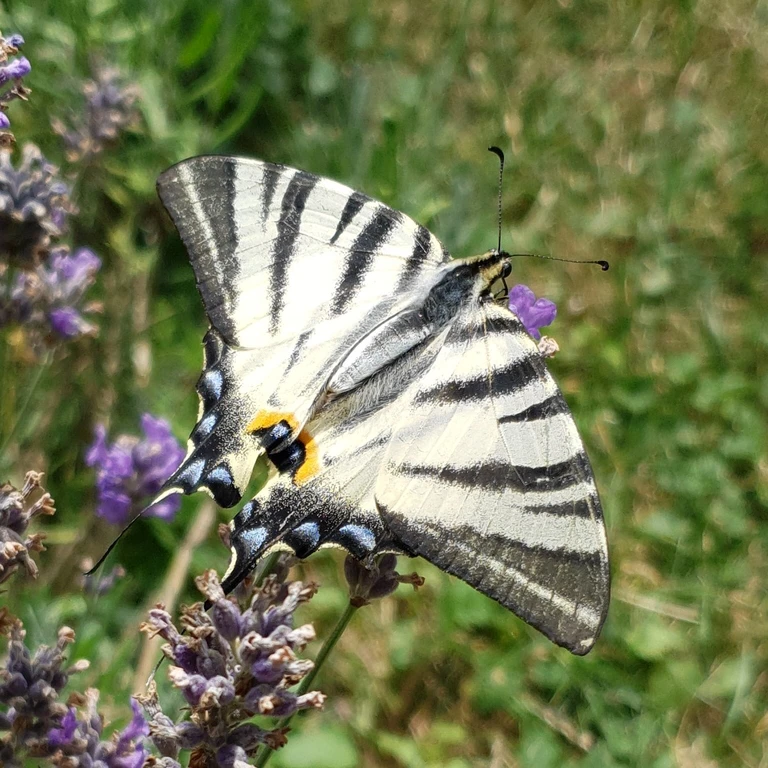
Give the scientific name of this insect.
Iphiclides podalirius
